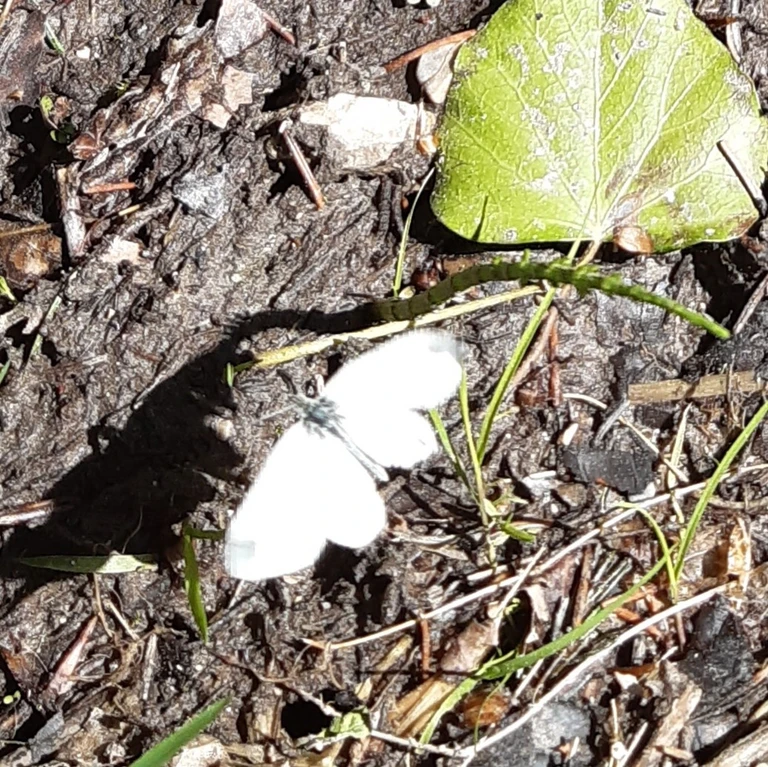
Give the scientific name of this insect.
Leptidea sinapis/juvernica
